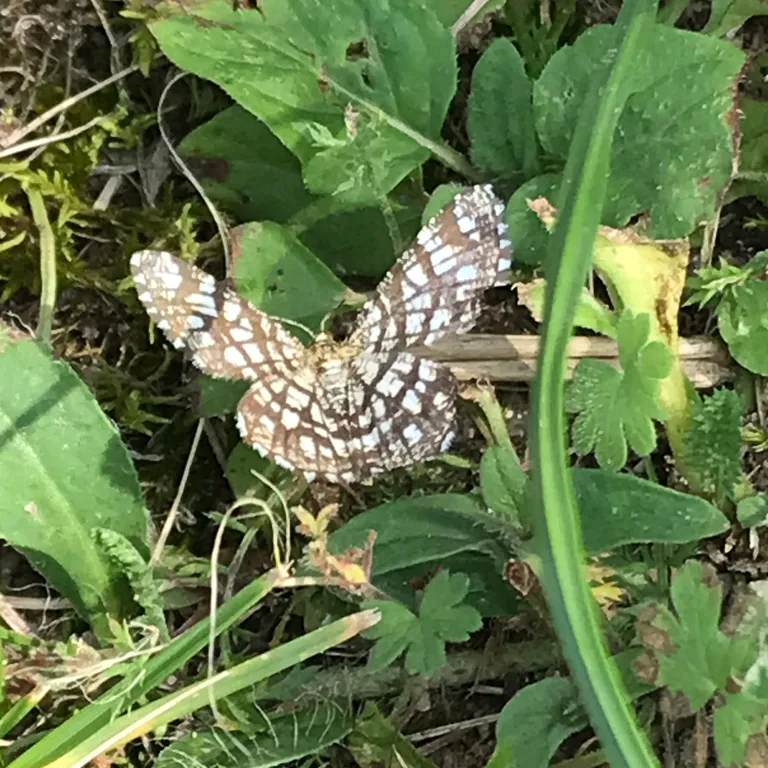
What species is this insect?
Chiasmia clathrata
